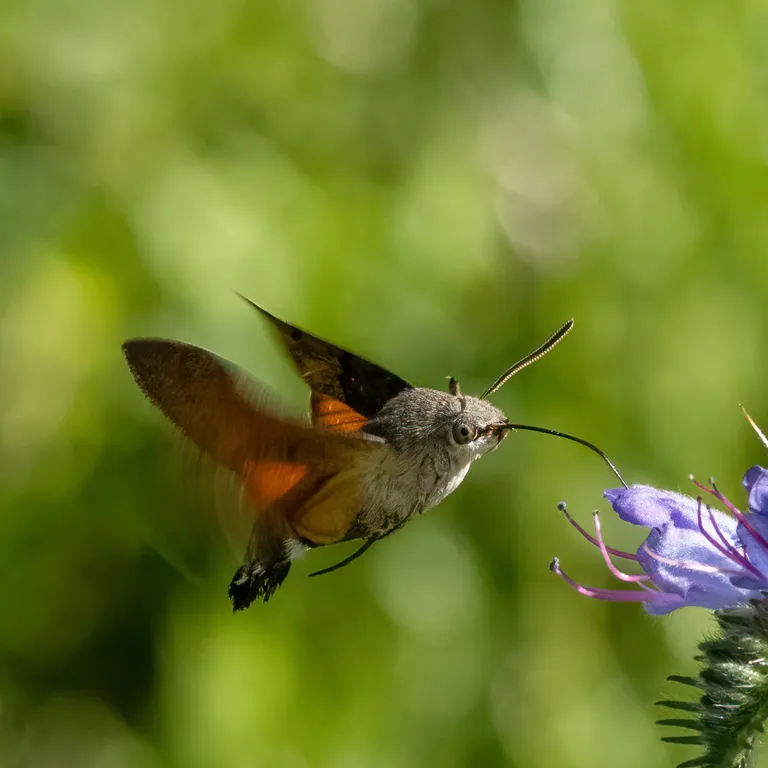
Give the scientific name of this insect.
Macroglossum stellatarum
